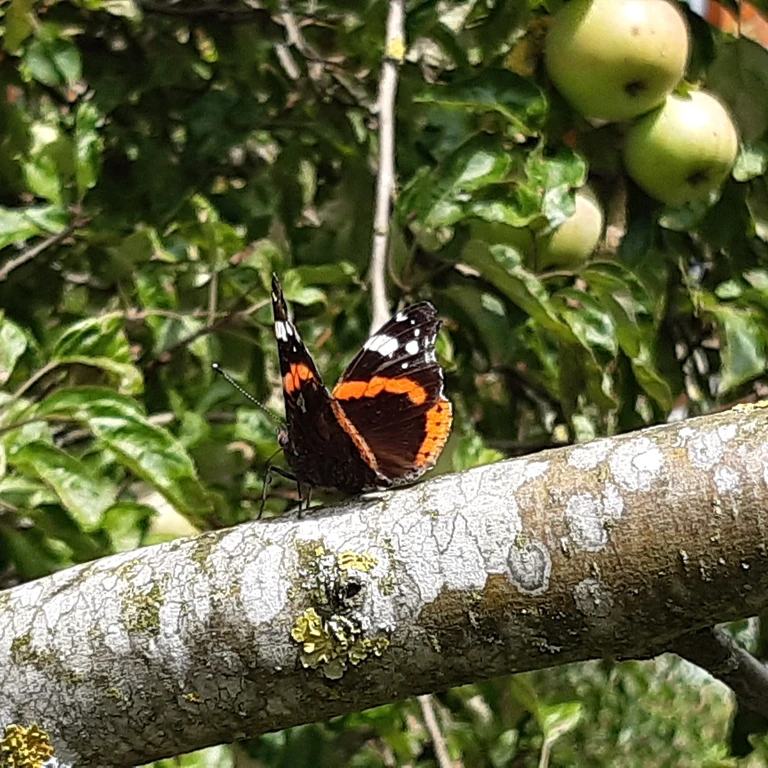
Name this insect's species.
Vanessa atalanta
